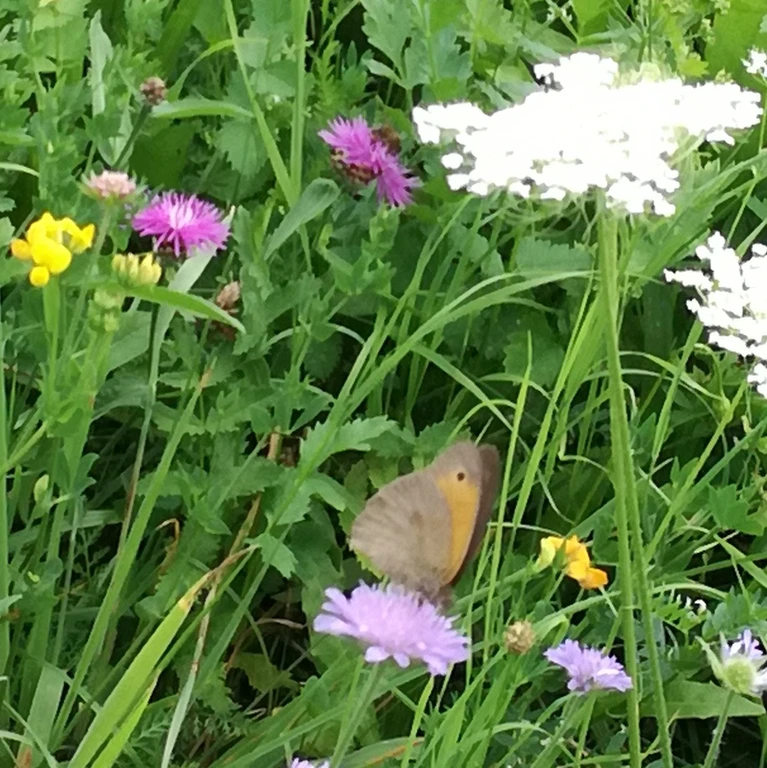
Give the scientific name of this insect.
Maniola jurtina
